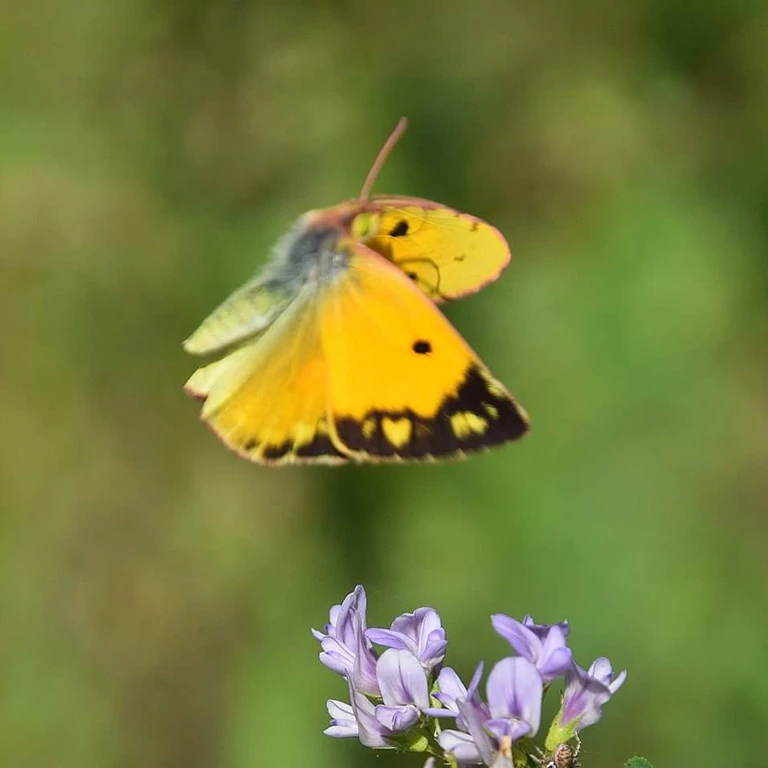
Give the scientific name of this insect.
Colias croceus
